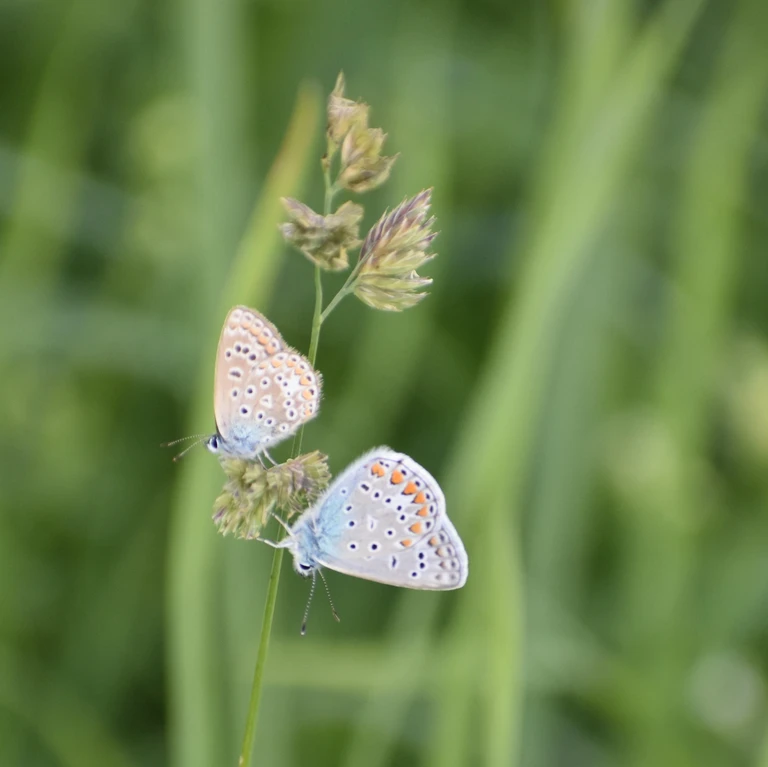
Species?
Polyommatus icarus
